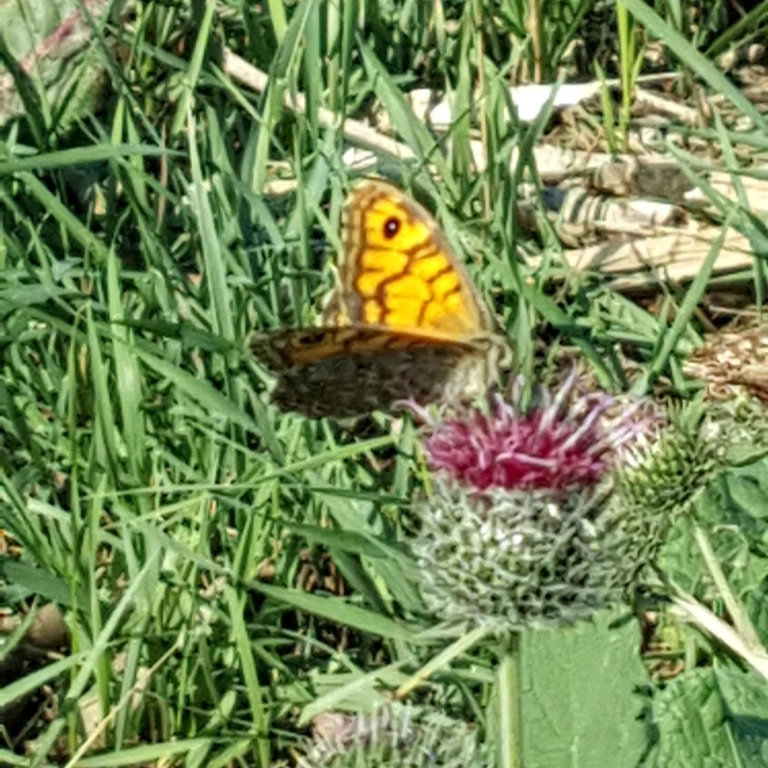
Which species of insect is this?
Lasiommata megera (also Pararge megera)
